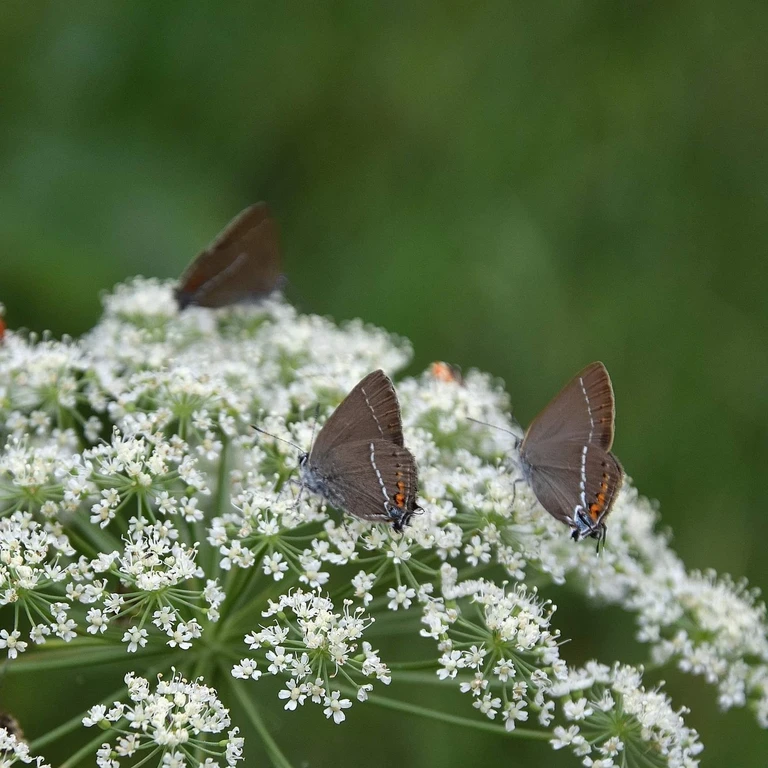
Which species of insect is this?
Satyrium spini (also Tuttiola spini)
